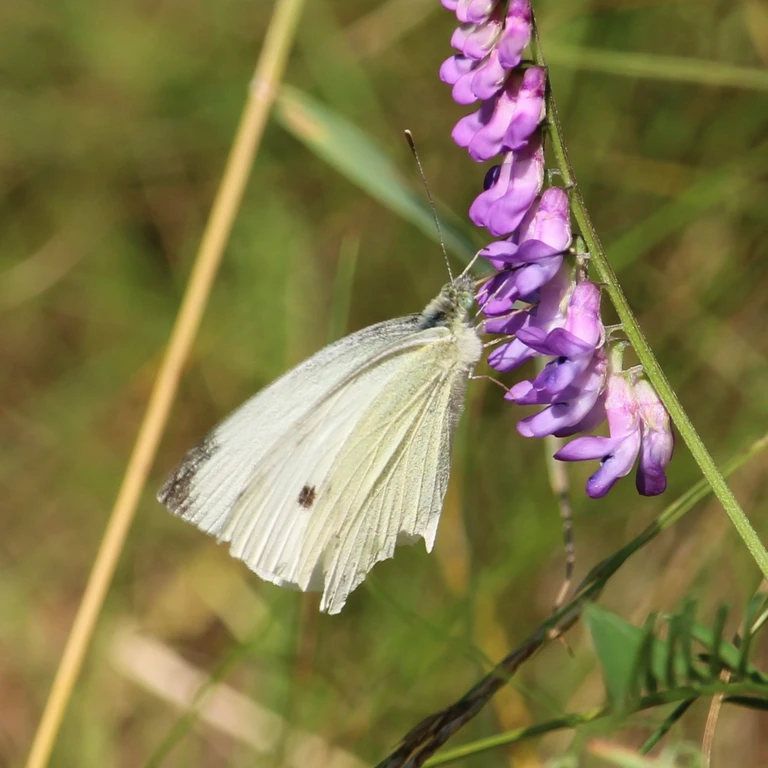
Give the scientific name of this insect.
Pieris rapae
